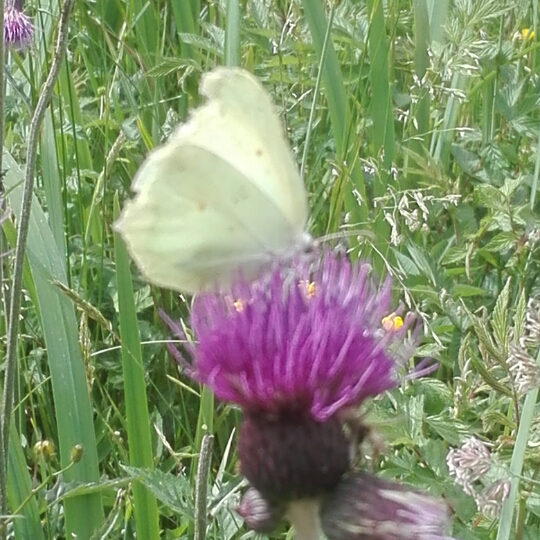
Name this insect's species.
Gonepteryx rhamni
